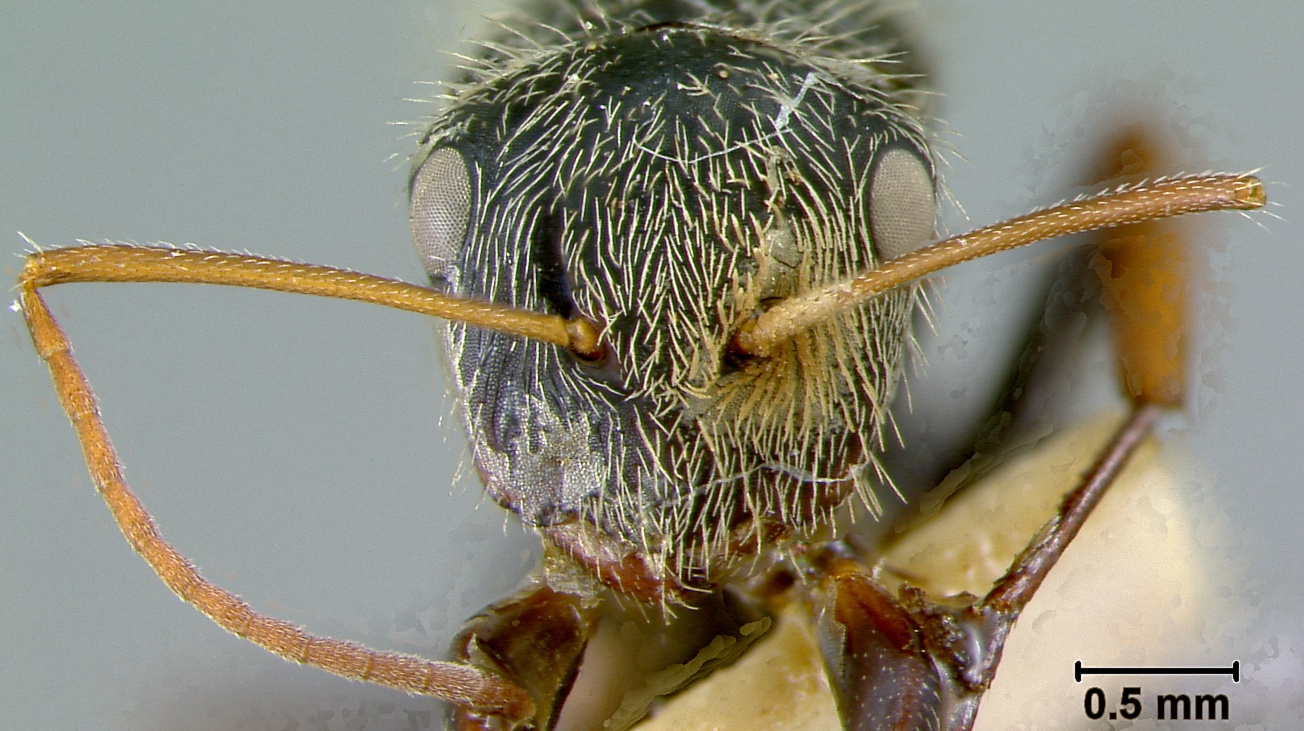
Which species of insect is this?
Camponotus sphaericus
